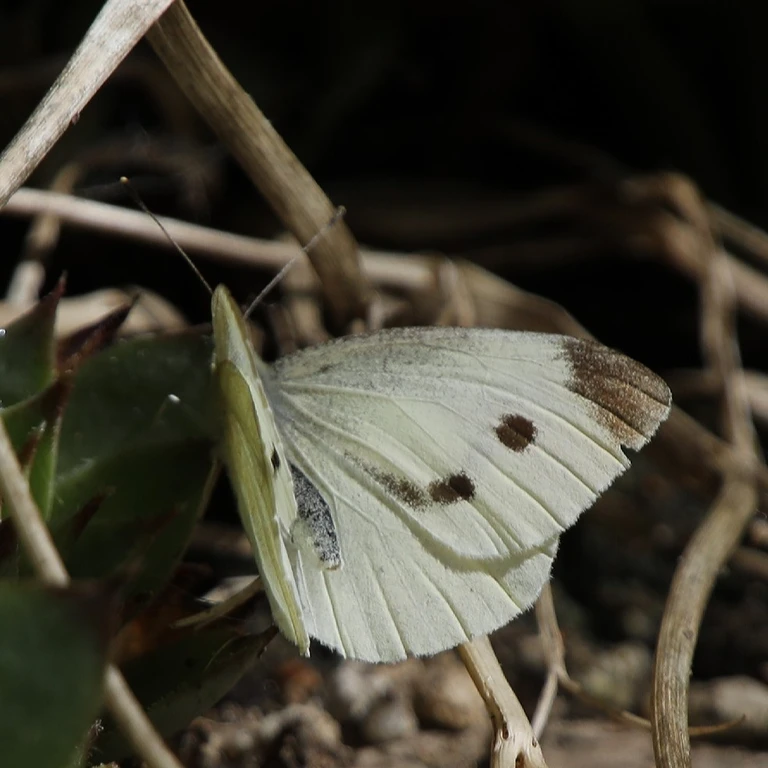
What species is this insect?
Pieris rapae
